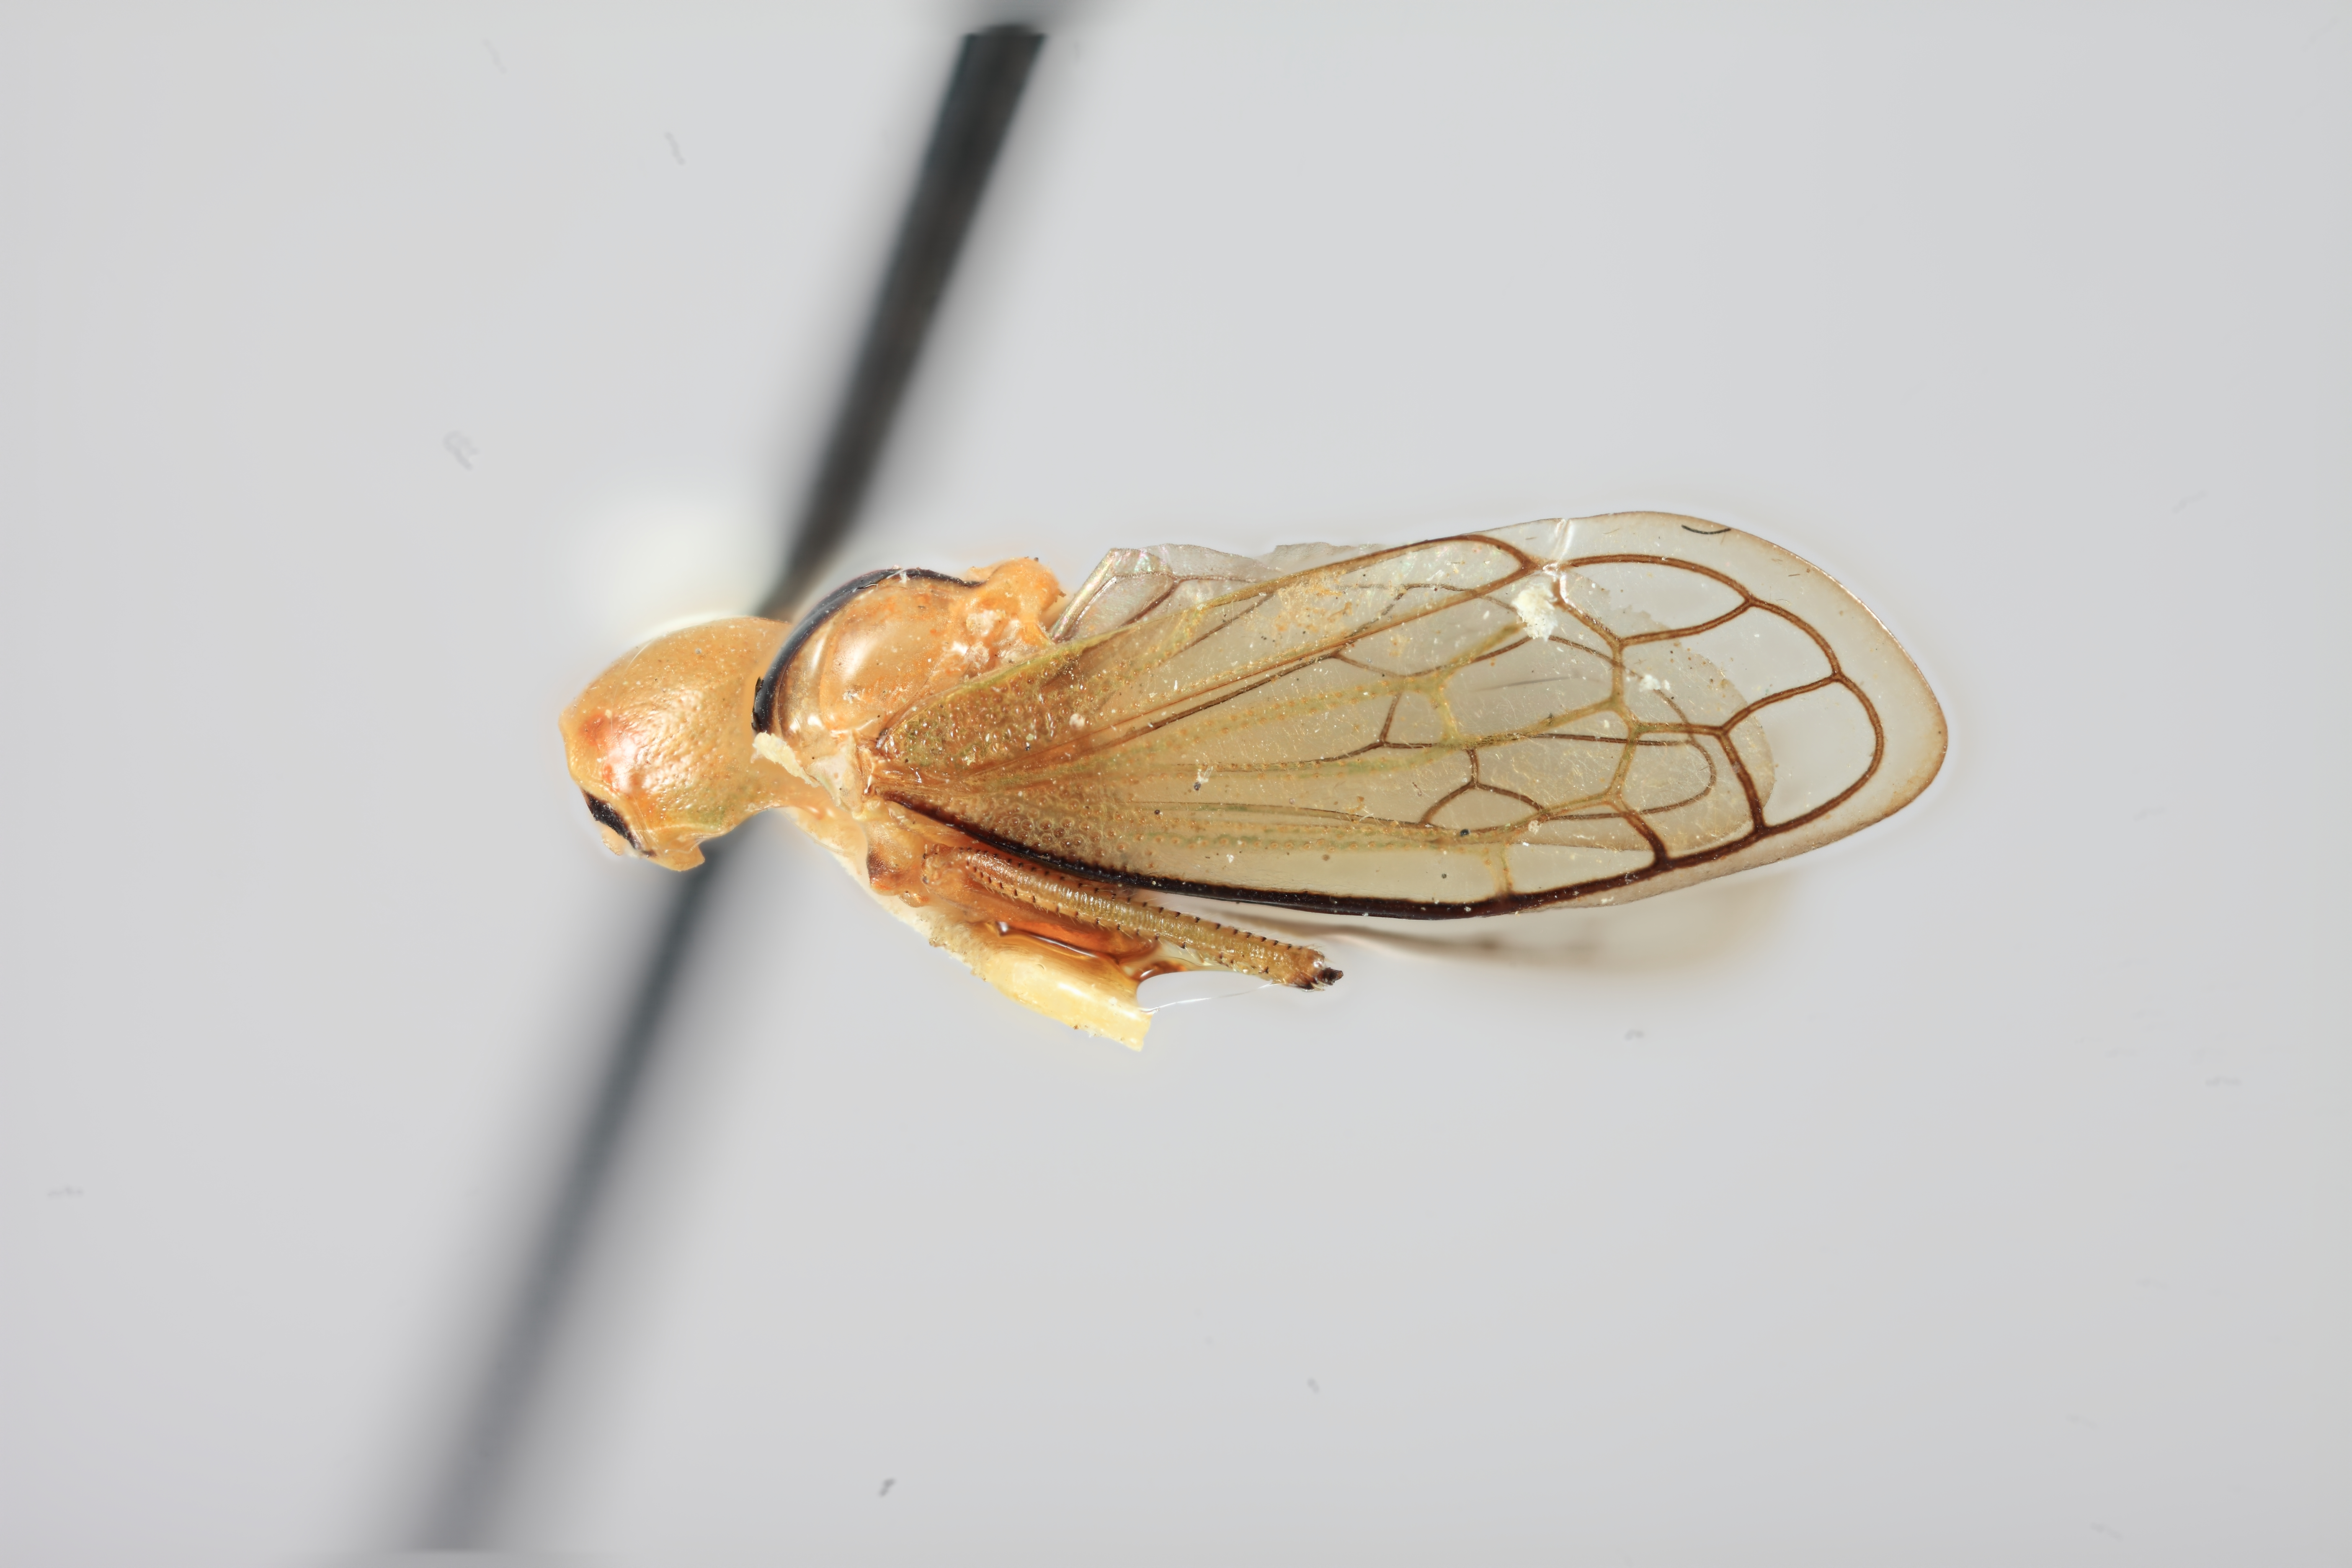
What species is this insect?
Thrasymedes nigricosta
